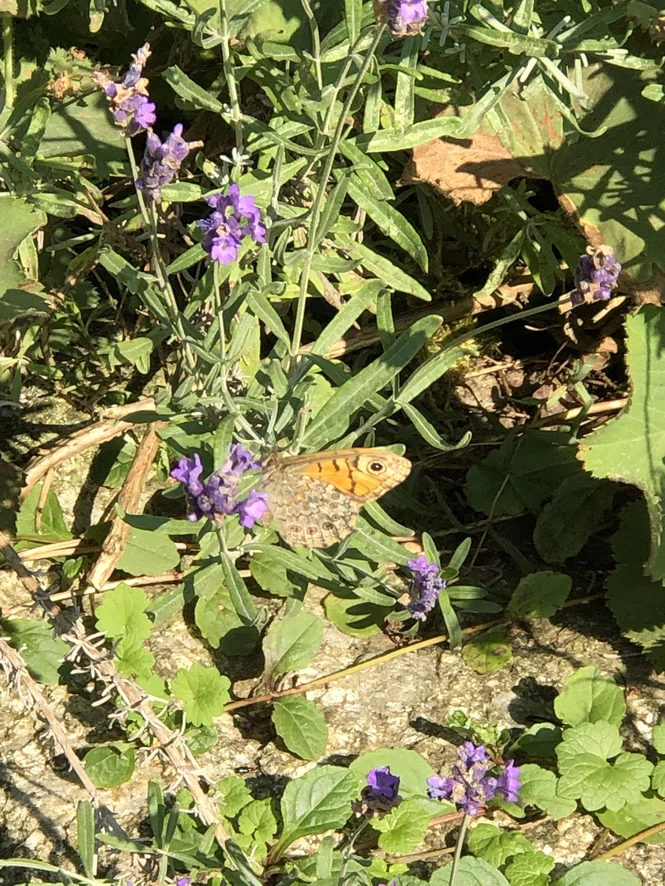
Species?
Lasiommata megera (also Pararge megera)
